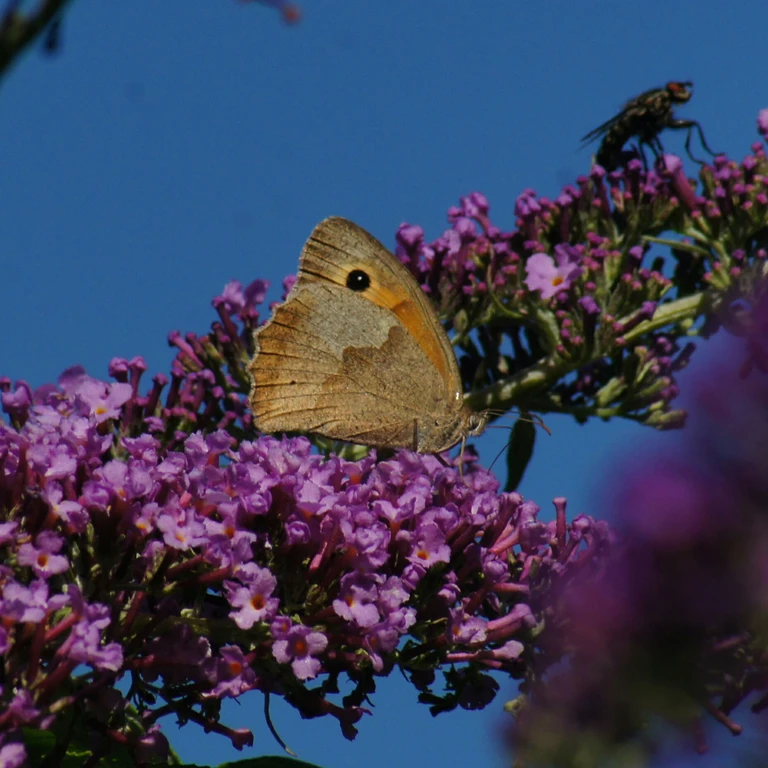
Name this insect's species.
Maniola jurtina
